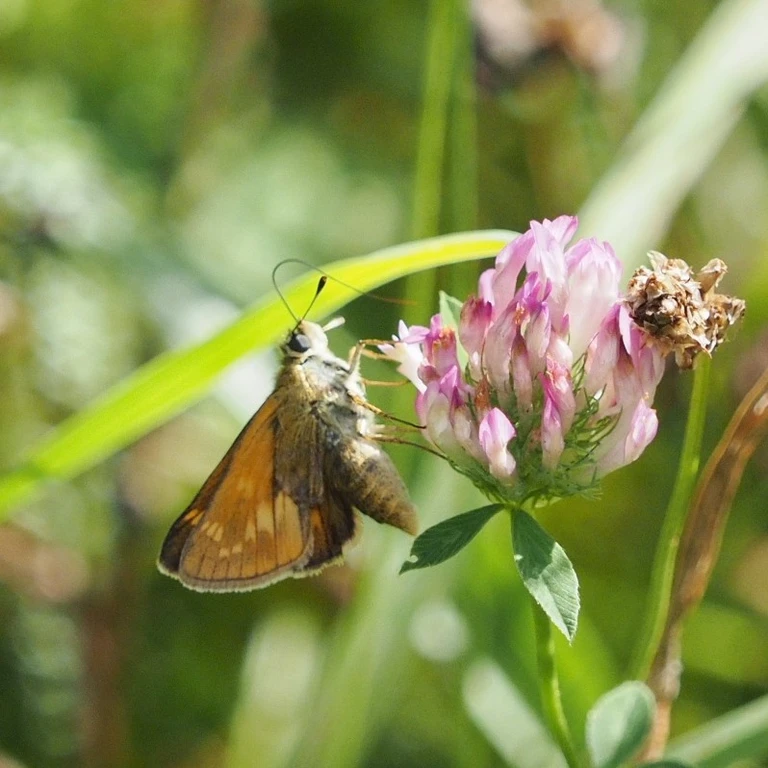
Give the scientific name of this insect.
Ochlodes sylvanus (also Ochlodes venata)
